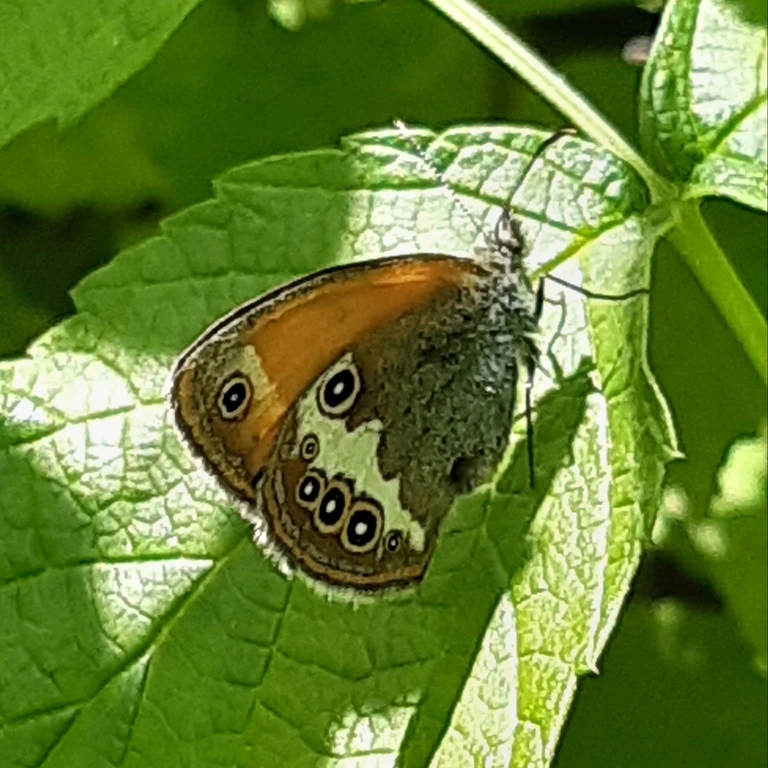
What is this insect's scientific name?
Coenonympha arcania
